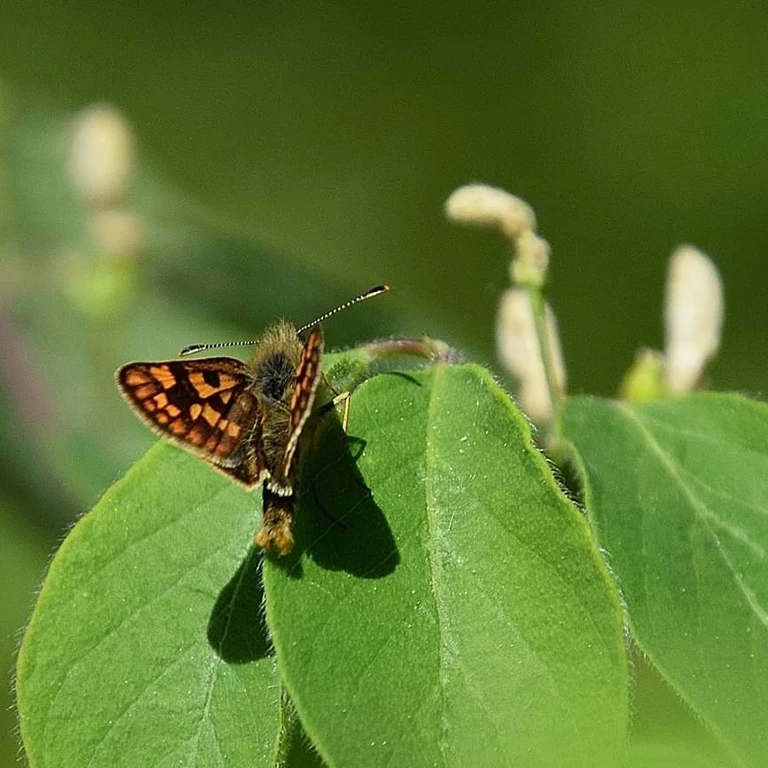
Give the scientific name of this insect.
Carterocephalus palaemon
